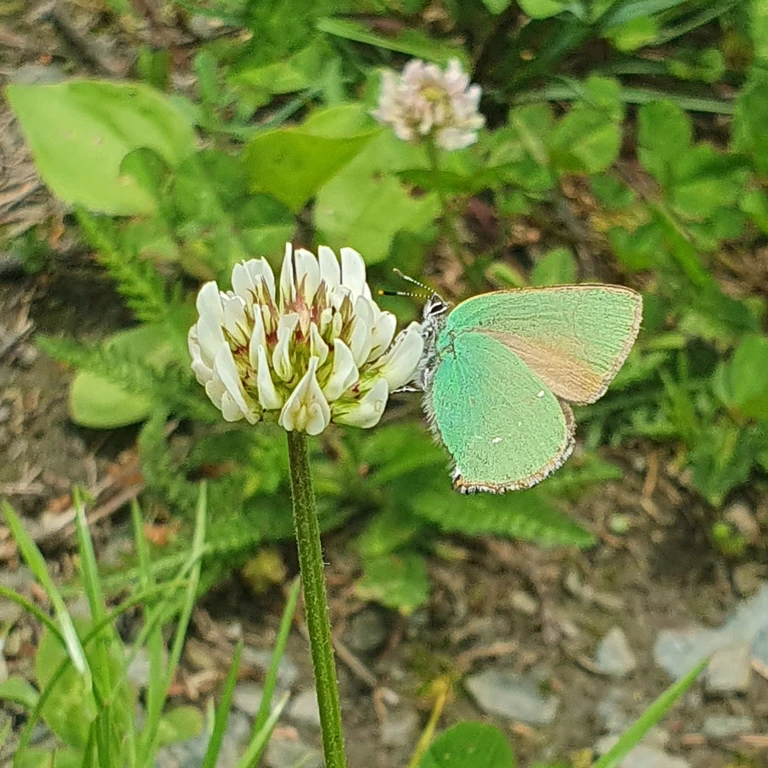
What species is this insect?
Callophrys rubi
